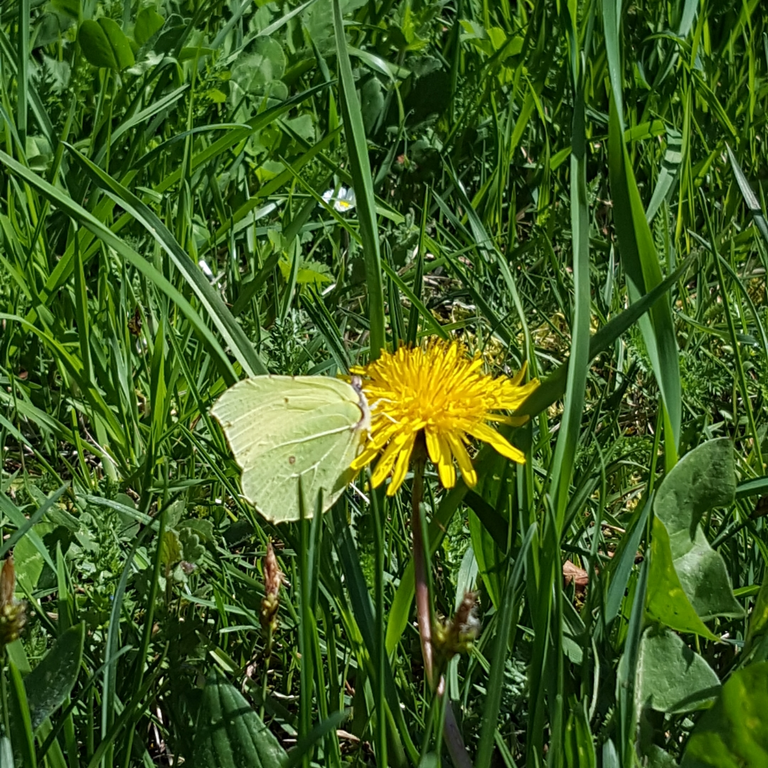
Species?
Gonepteryx rhamni
